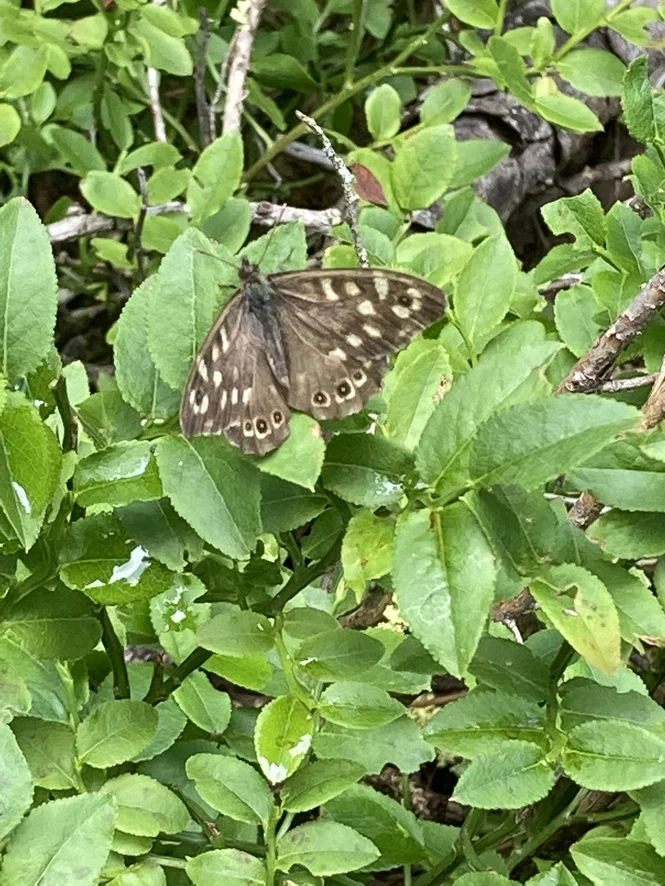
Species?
Pararge aegeria
